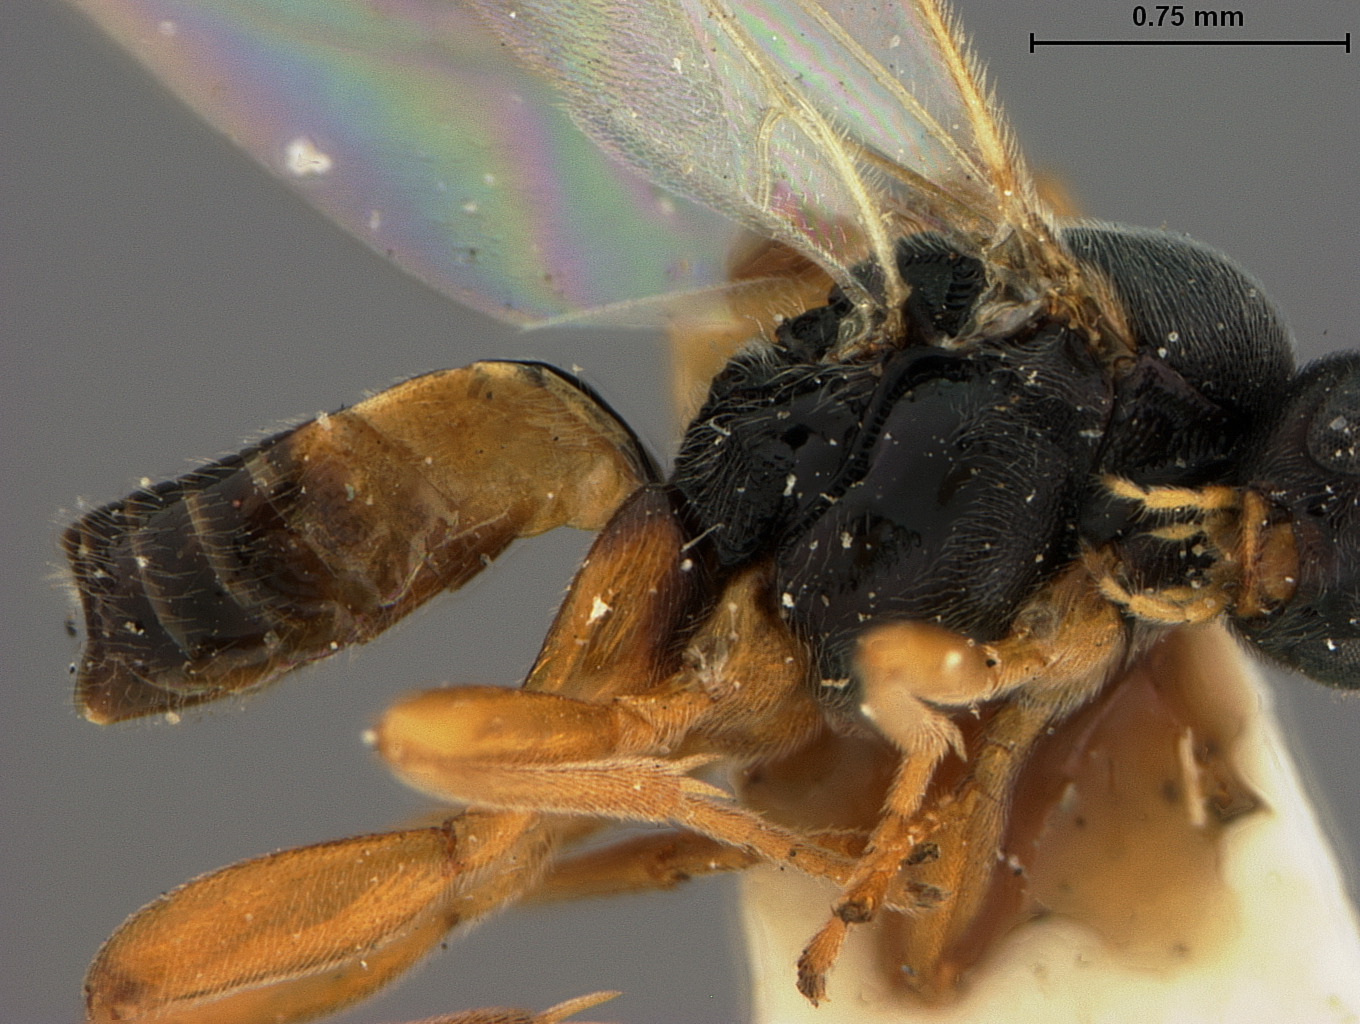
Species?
Apanteles clisiocampae
